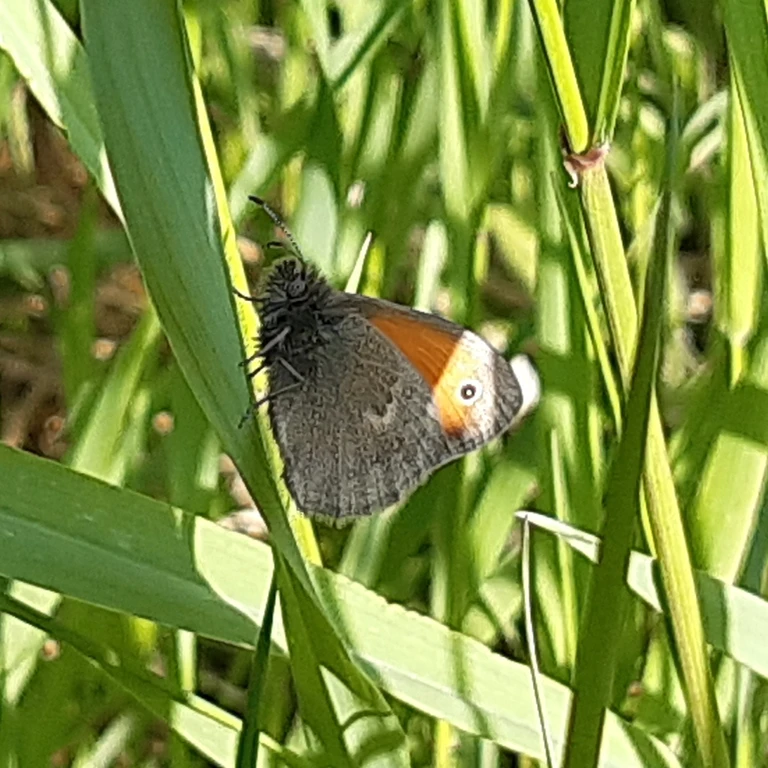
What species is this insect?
Coenonympha pamphilus
